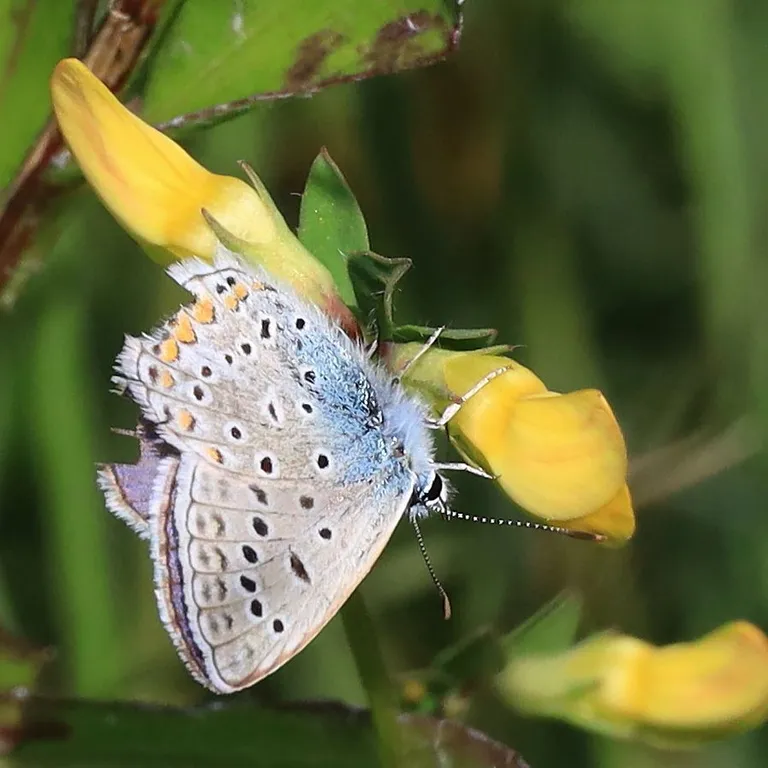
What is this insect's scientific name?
Polyommatus icarus
